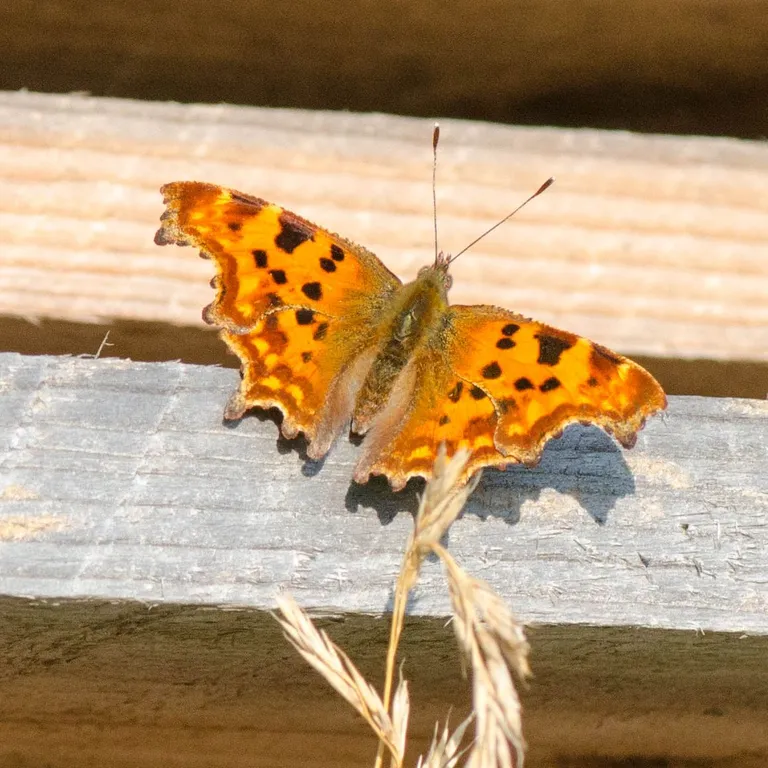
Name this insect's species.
Polygonia c-album
